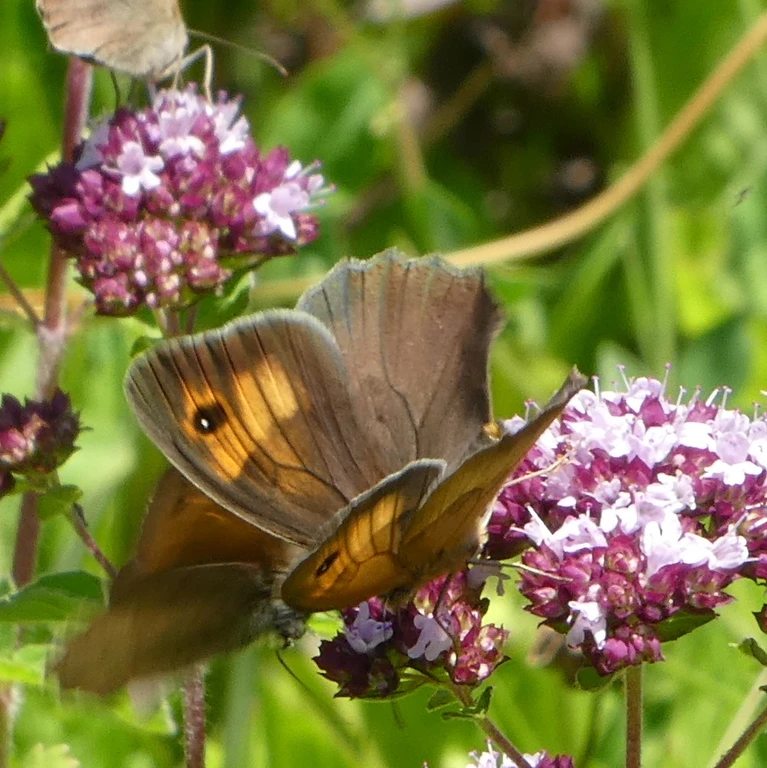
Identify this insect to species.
Maniola jurtina
